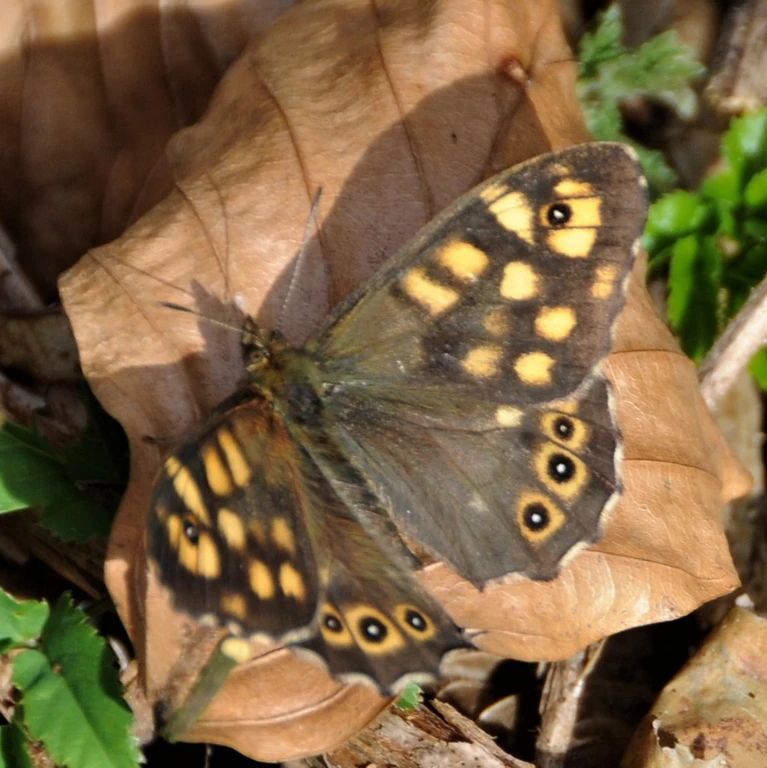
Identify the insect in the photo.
Pararge aegeria
